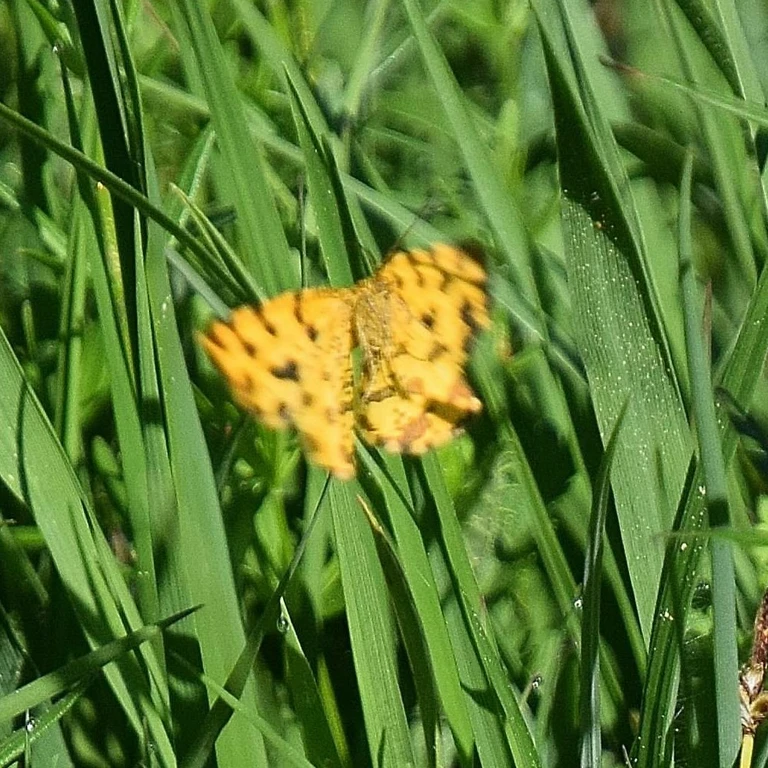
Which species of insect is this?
Pseudopanthera macularia
